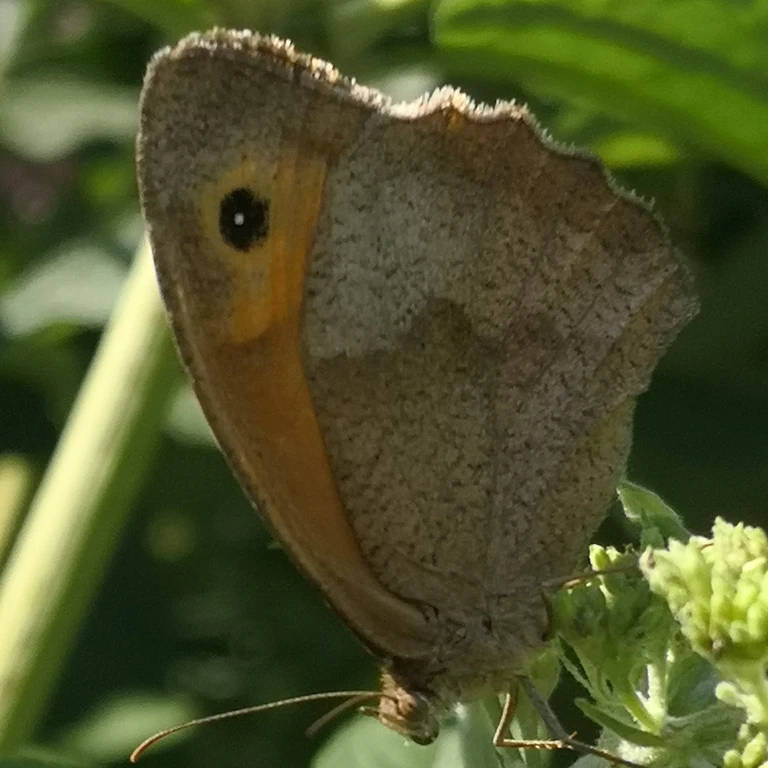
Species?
Maniola jurtina
